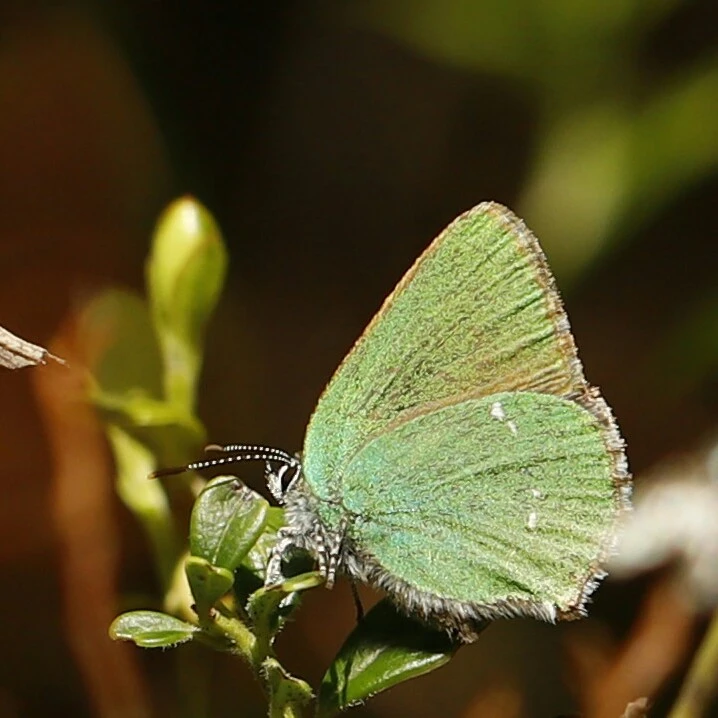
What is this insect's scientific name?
Callophrys rubi
